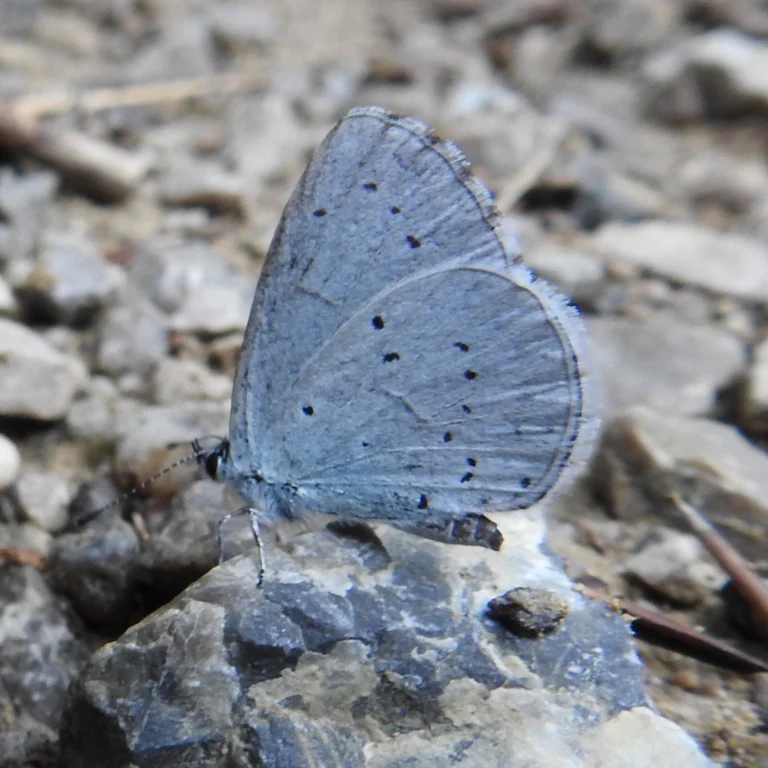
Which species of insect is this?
Celastrina argiolus
